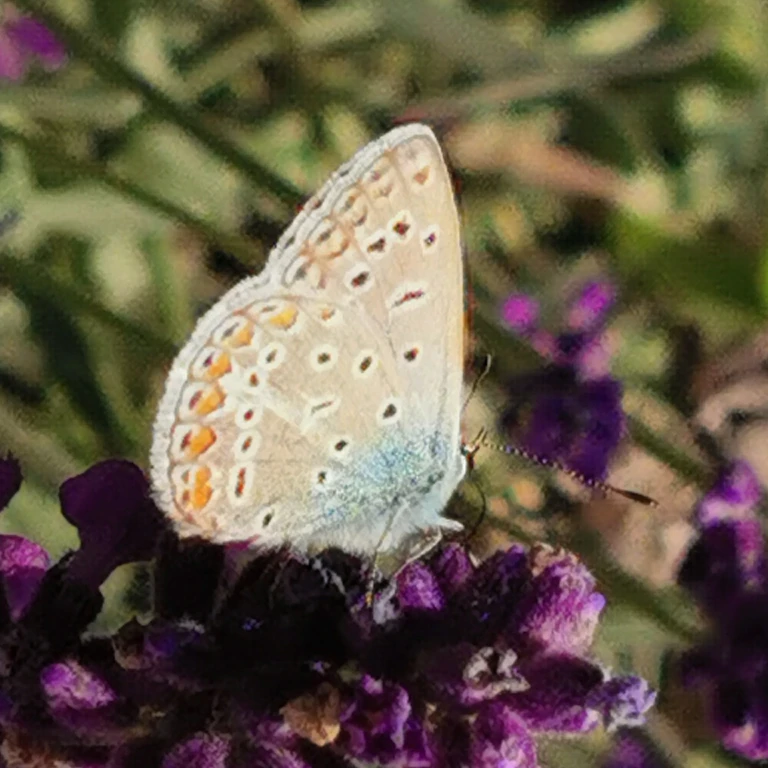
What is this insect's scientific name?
Polyommatus icarus
